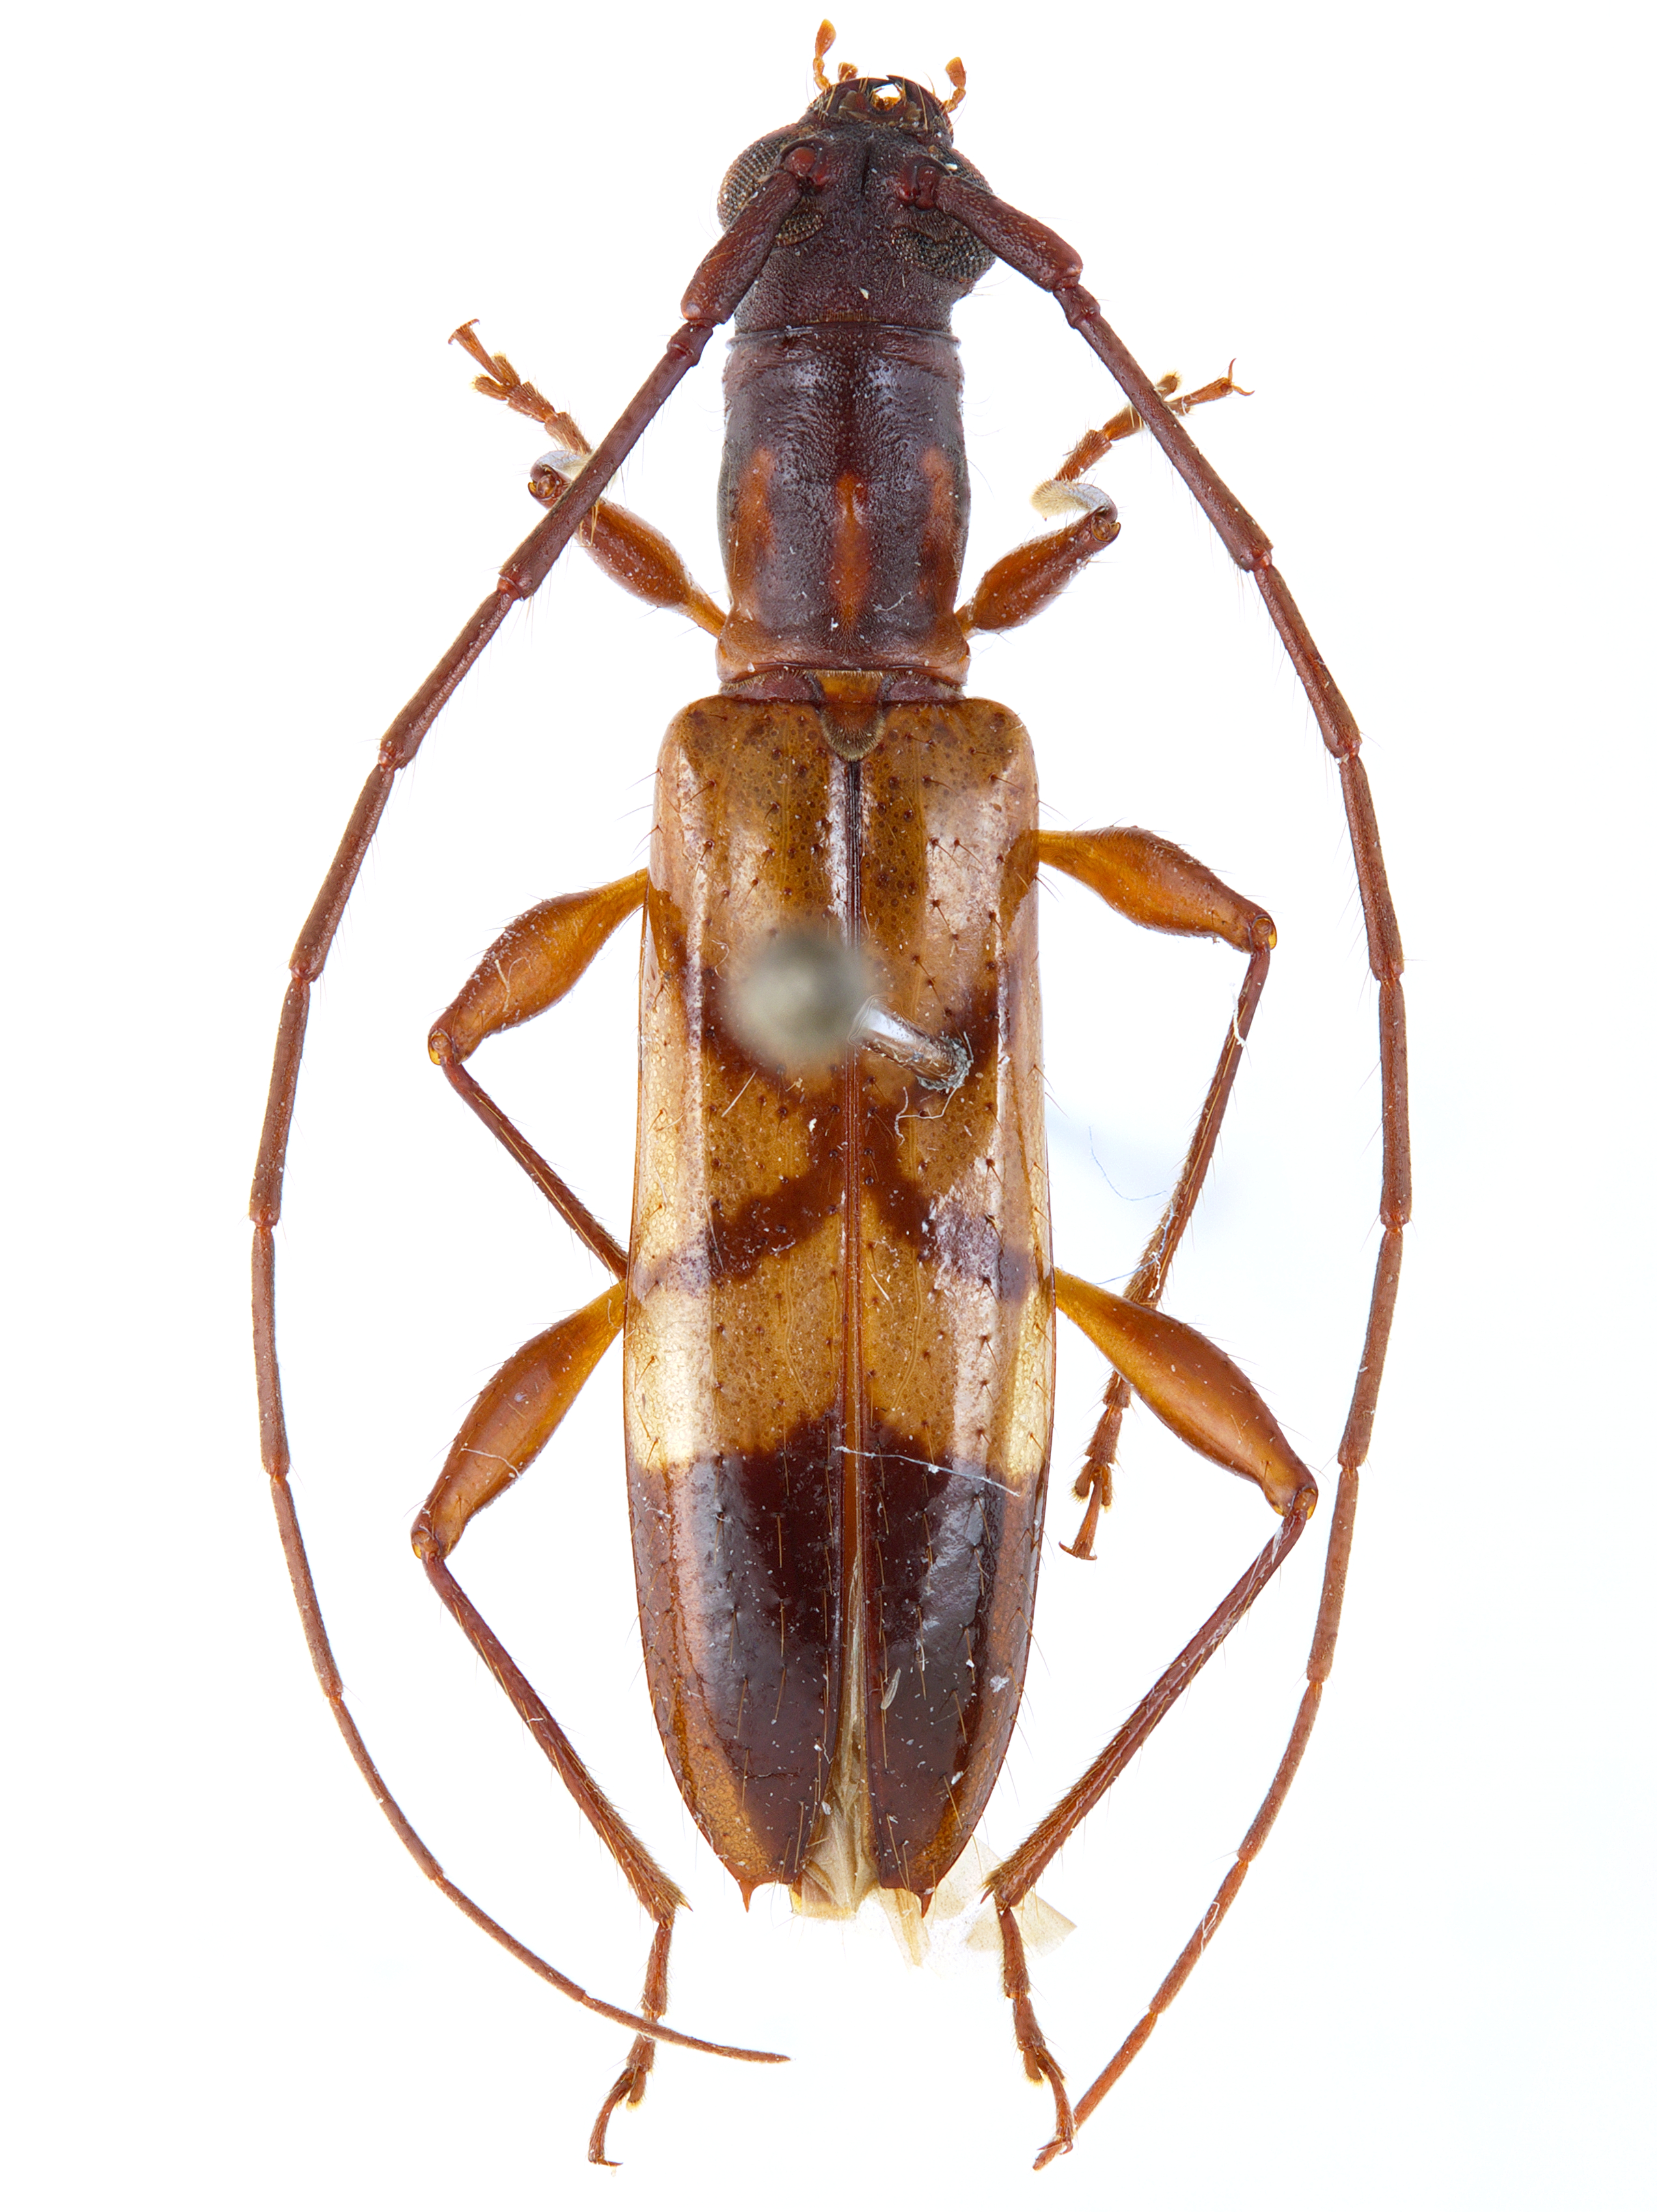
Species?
Pygmodeon involutum
